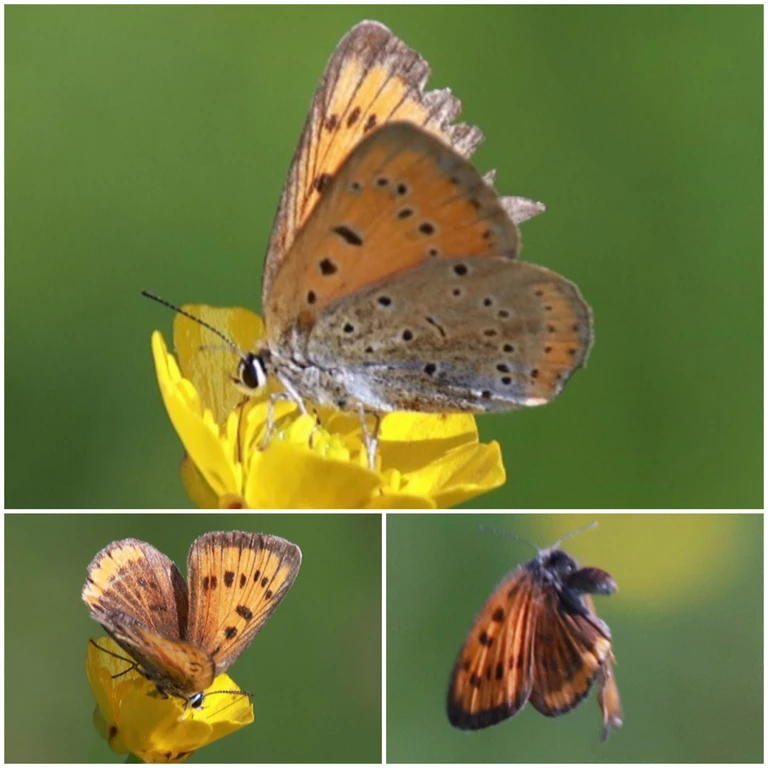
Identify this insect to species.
Lycaena dispar
